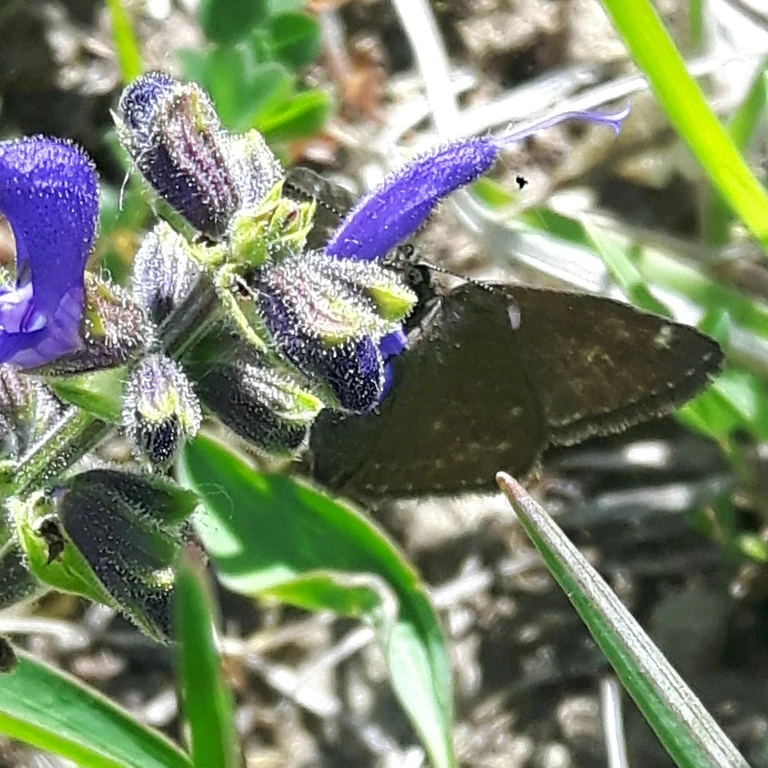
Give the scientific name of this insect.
Erynnis tages
